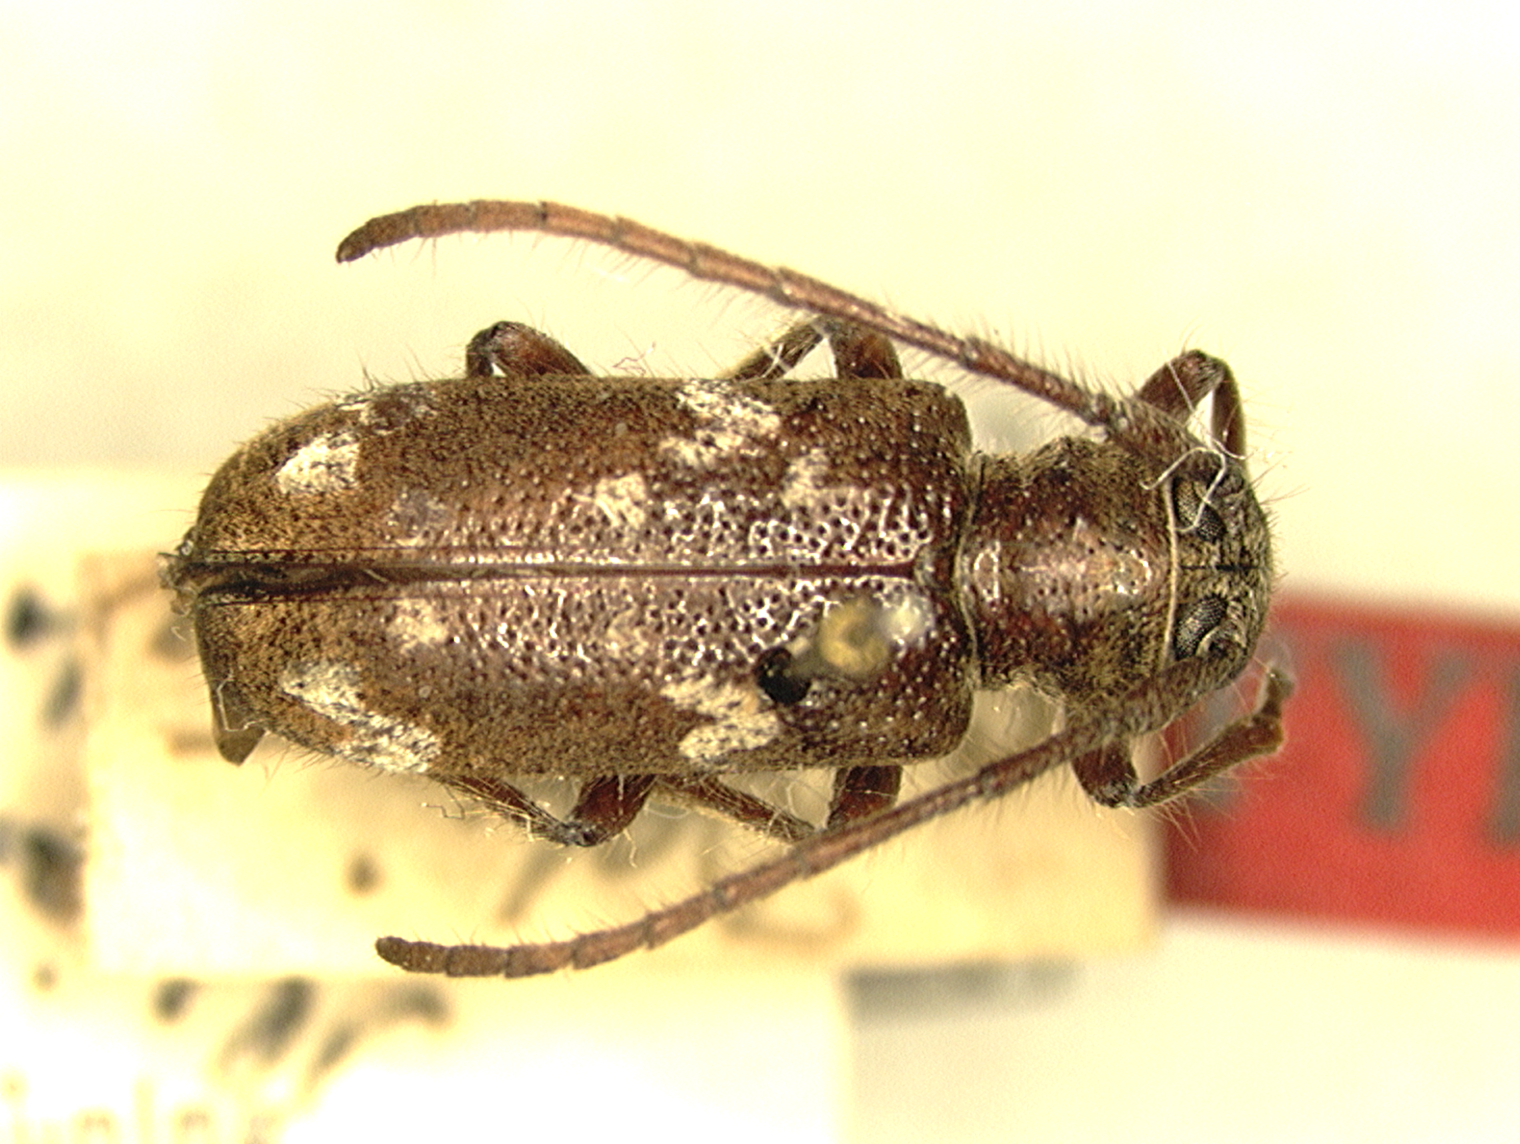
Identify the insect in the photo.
Parasophronica strandiella
